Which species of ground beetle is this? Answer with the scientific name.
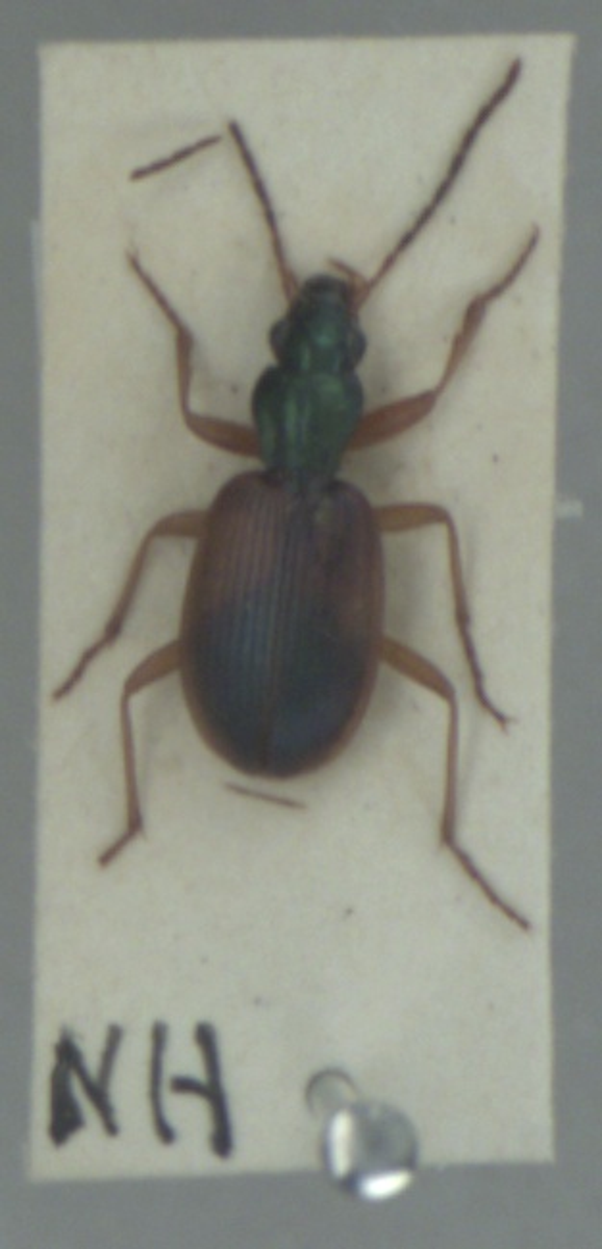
Anchomenus dorsalis
